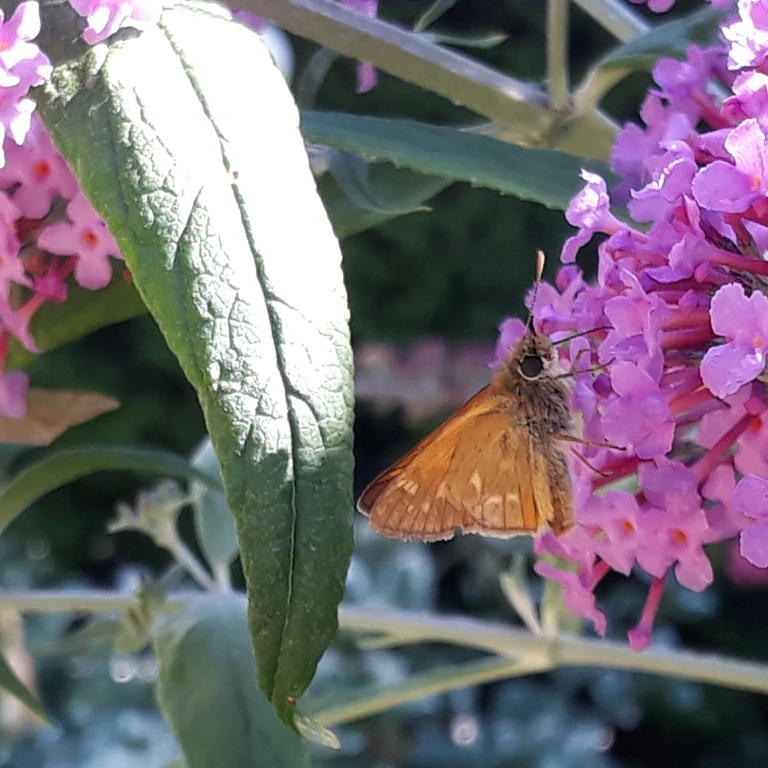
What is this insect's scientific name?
Ochlodes sylvanus (also Ochlodes venata)
